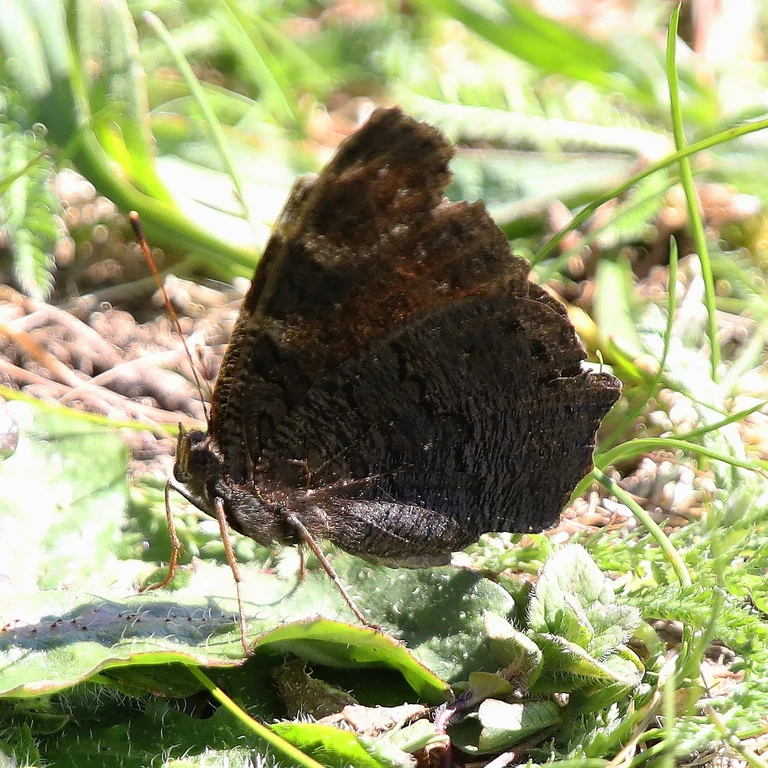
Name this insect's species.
Aglais io
